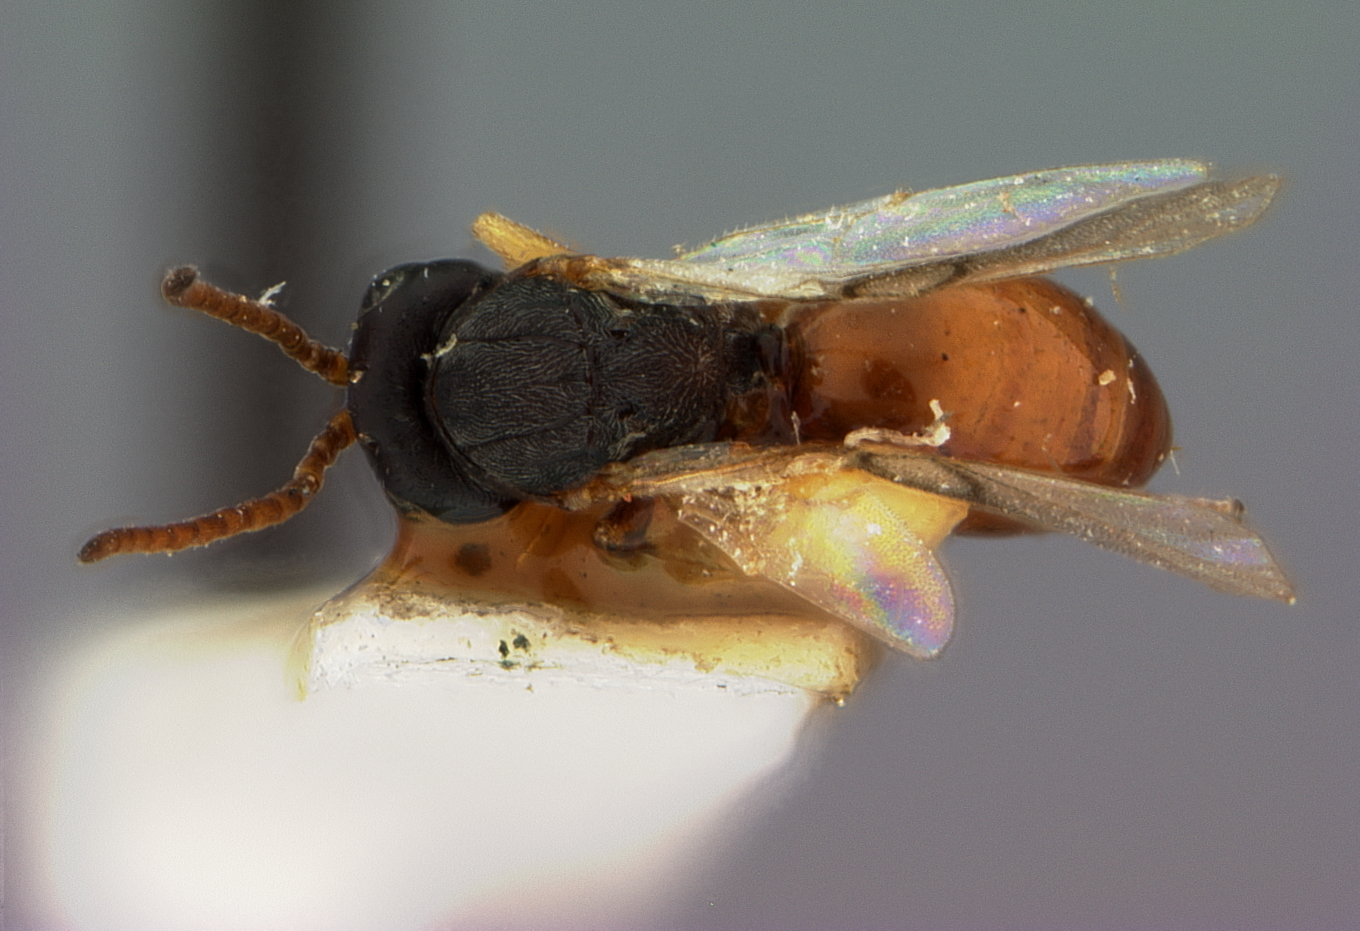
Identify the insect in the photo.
Aulax mulgediicola
